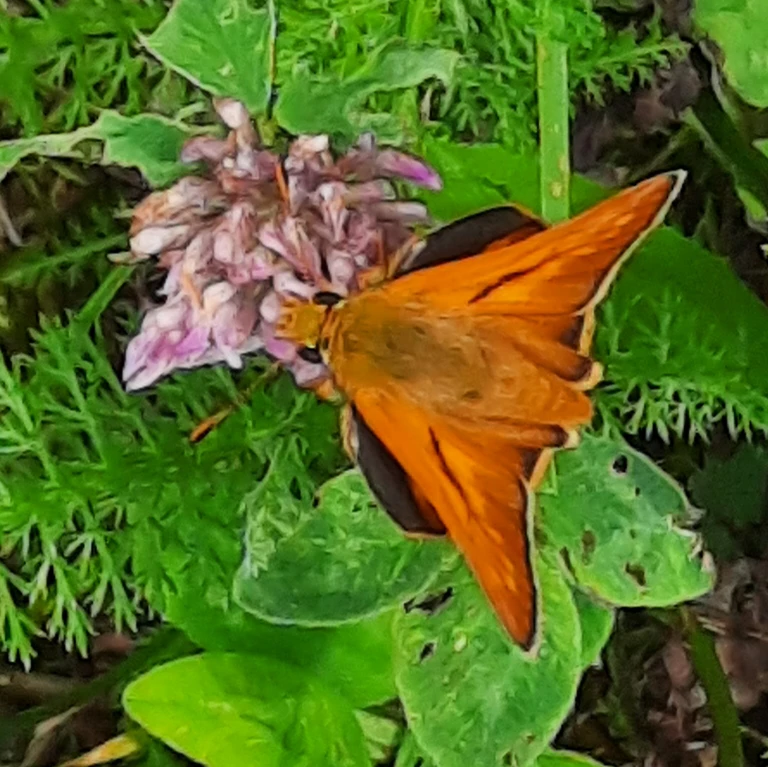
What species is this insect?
Ochlodes sylvanus (also Ochlodes venata)
